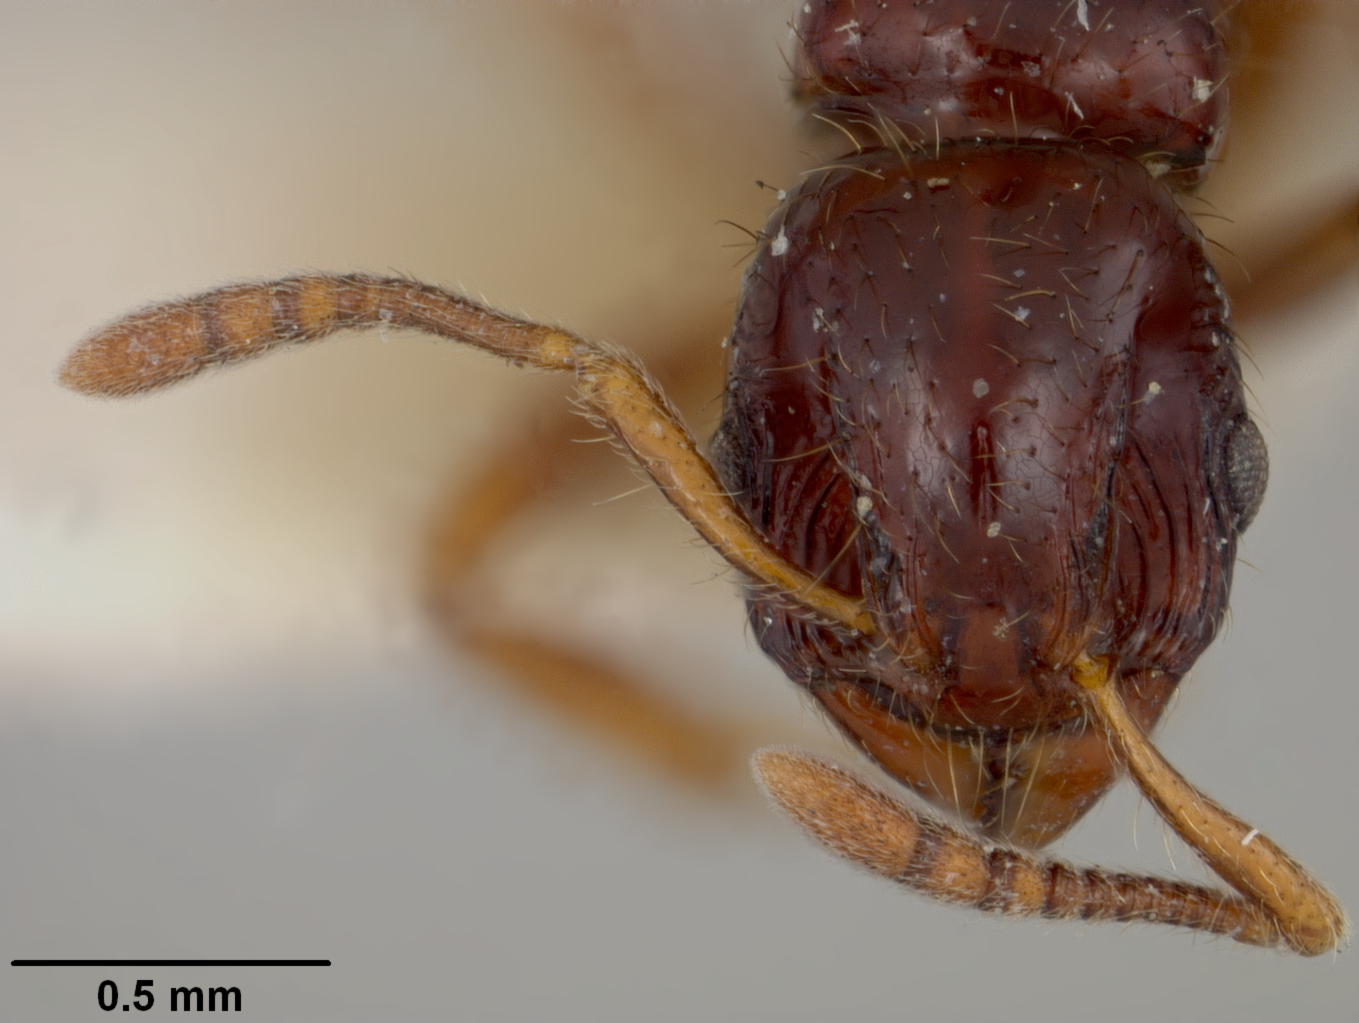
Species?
Rogeria tortuosa
